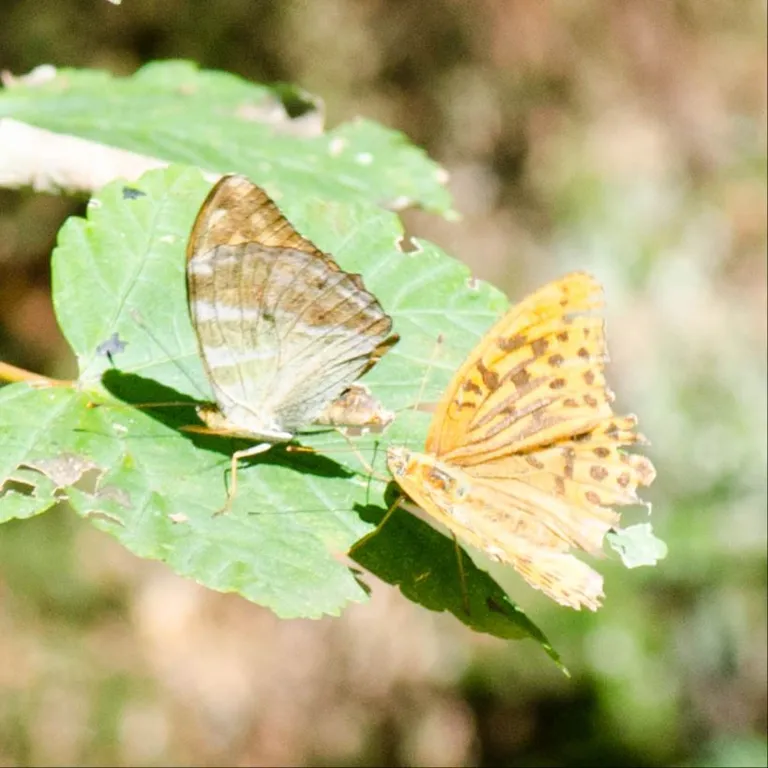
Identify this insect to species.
Argynnis paphia
